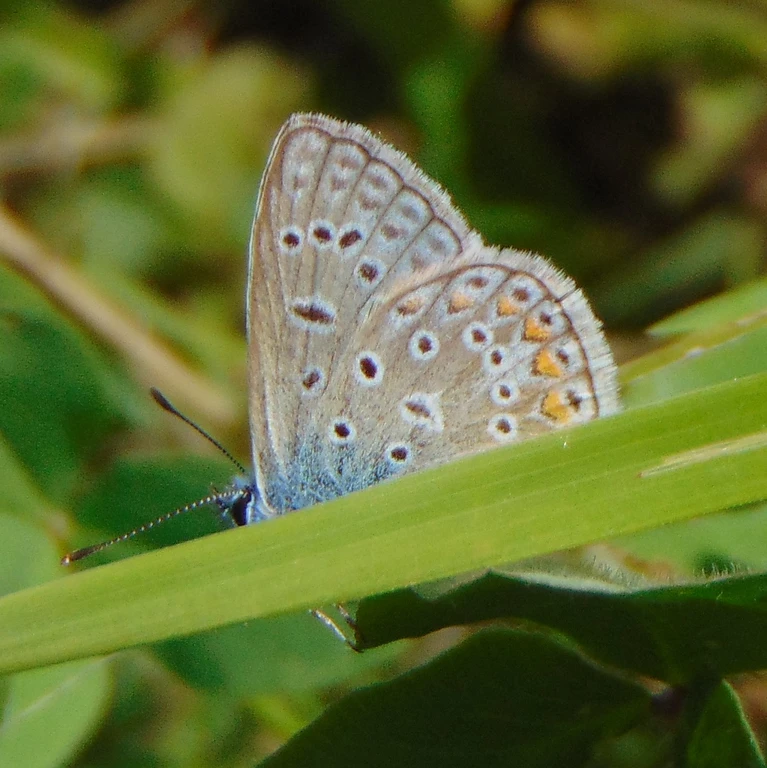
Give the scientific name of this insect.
Polyommatus icarus
